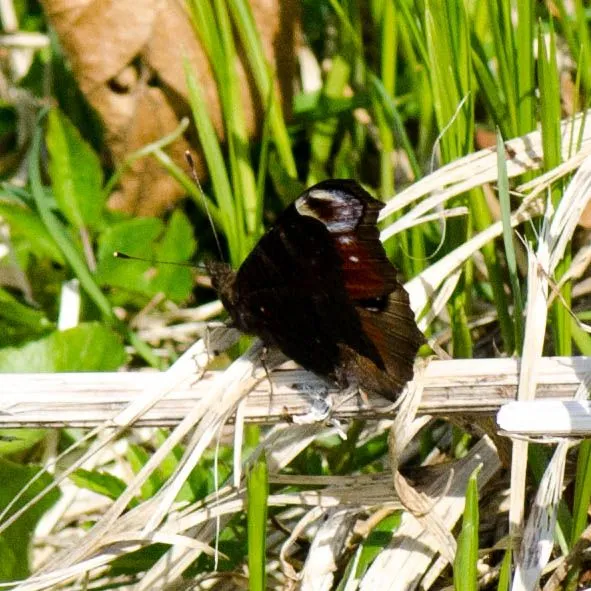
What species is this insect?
Aglais io
